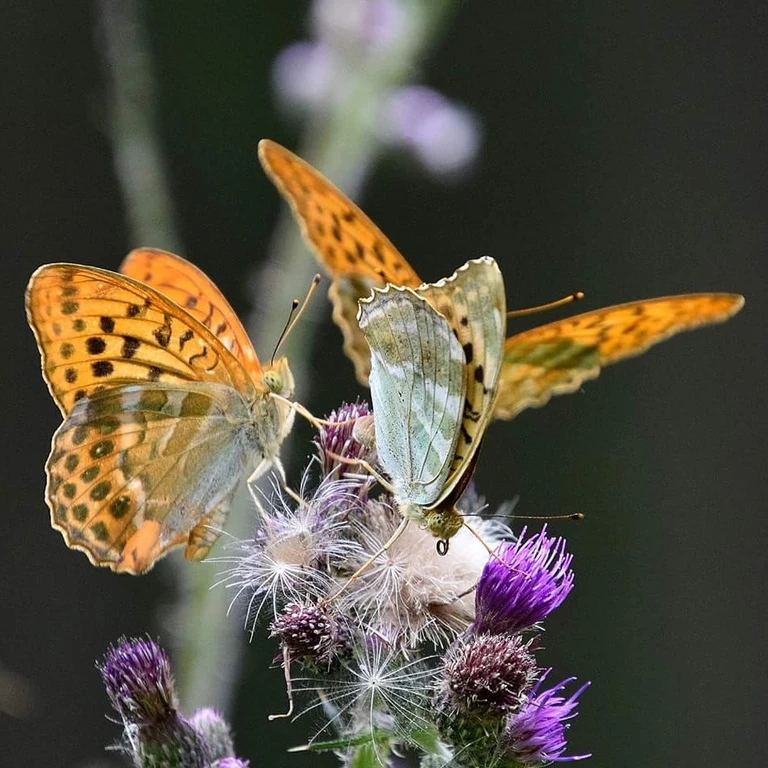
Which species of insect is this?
Argynnis paphia
